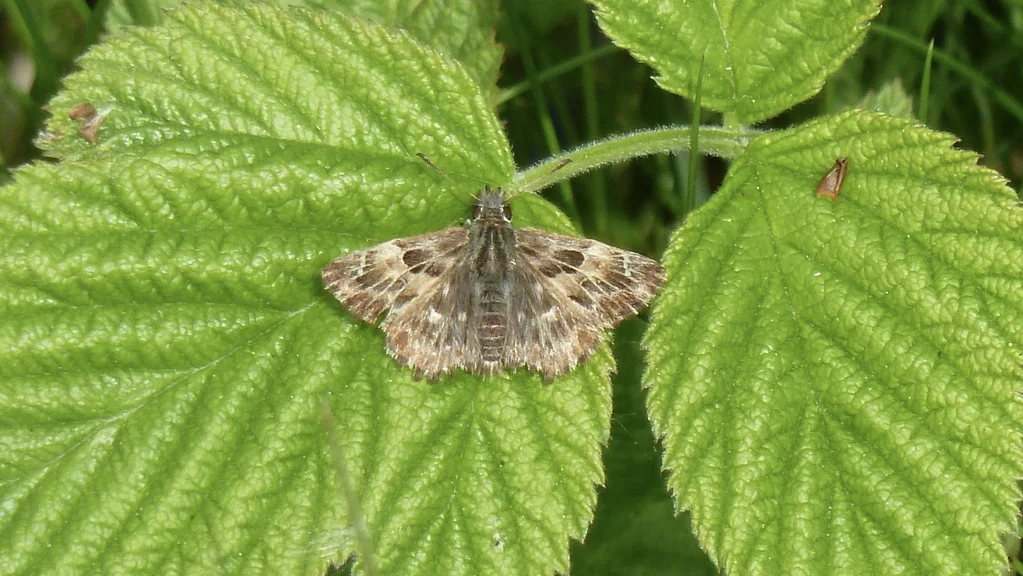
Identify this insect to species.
Carcharodus alceae
